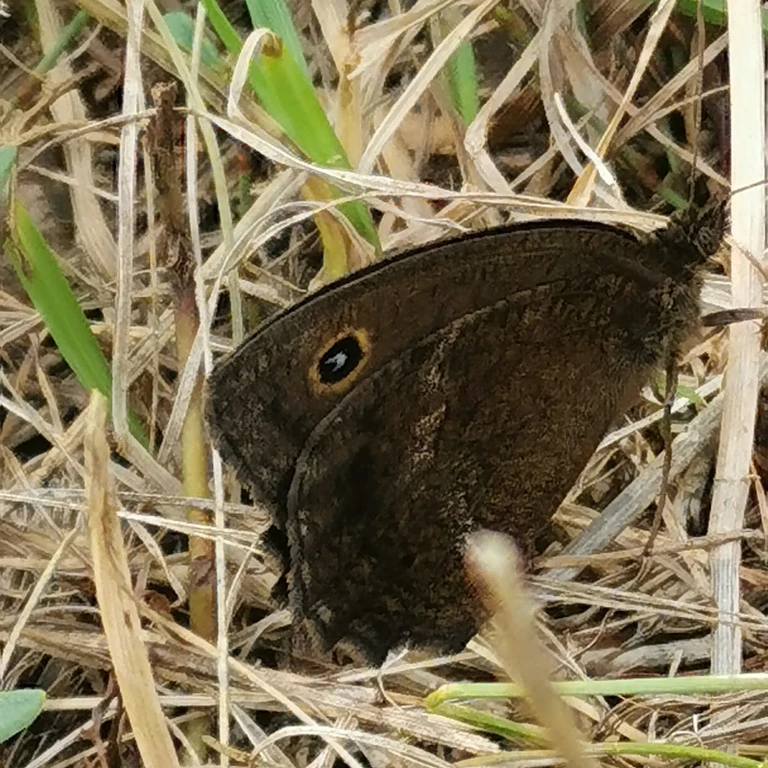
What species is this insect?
Minois dryas
